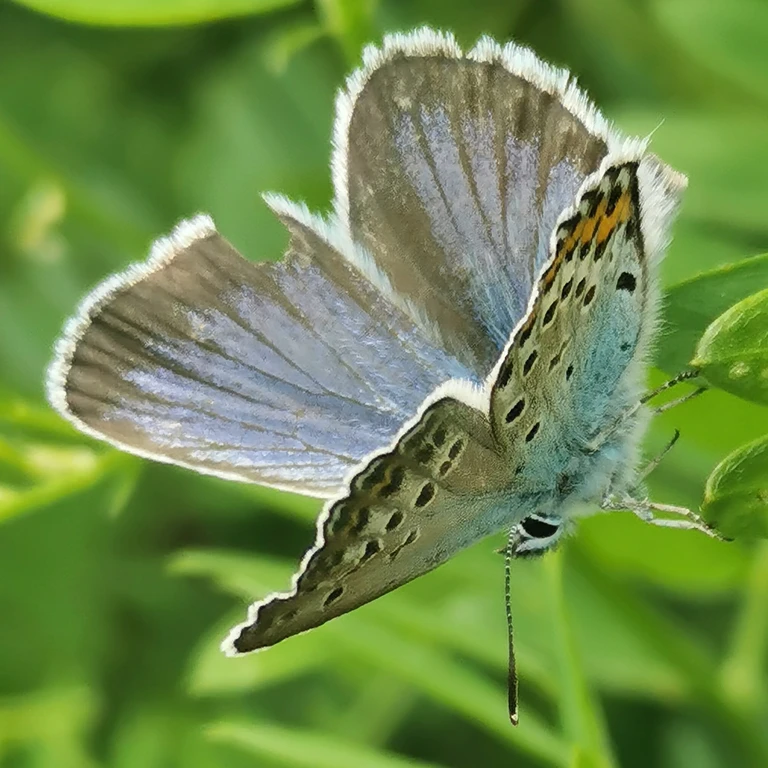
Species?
Plebejus argus
